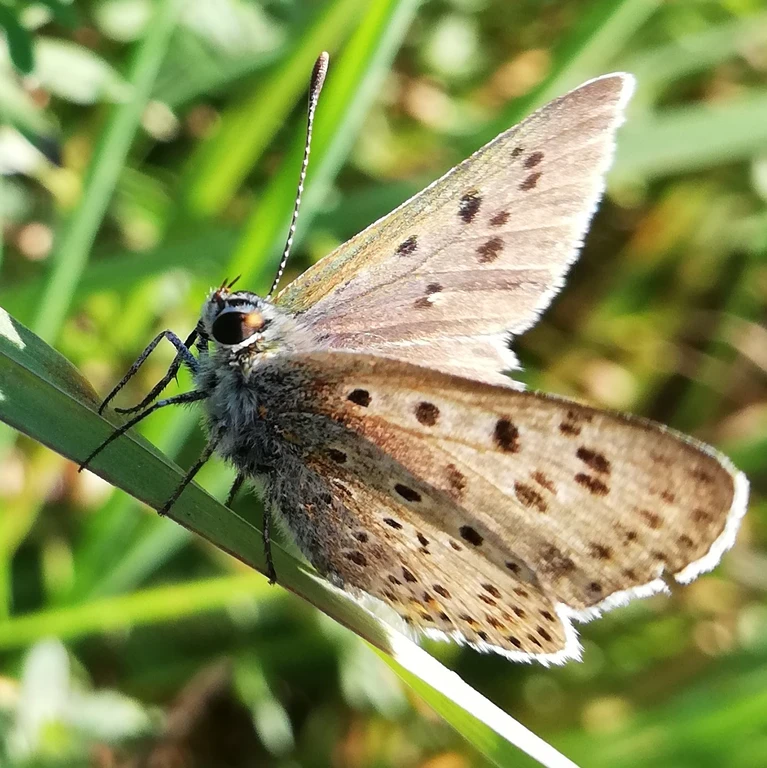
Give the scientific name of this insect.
Lycaena tityrus (also Loweia tityrus)
